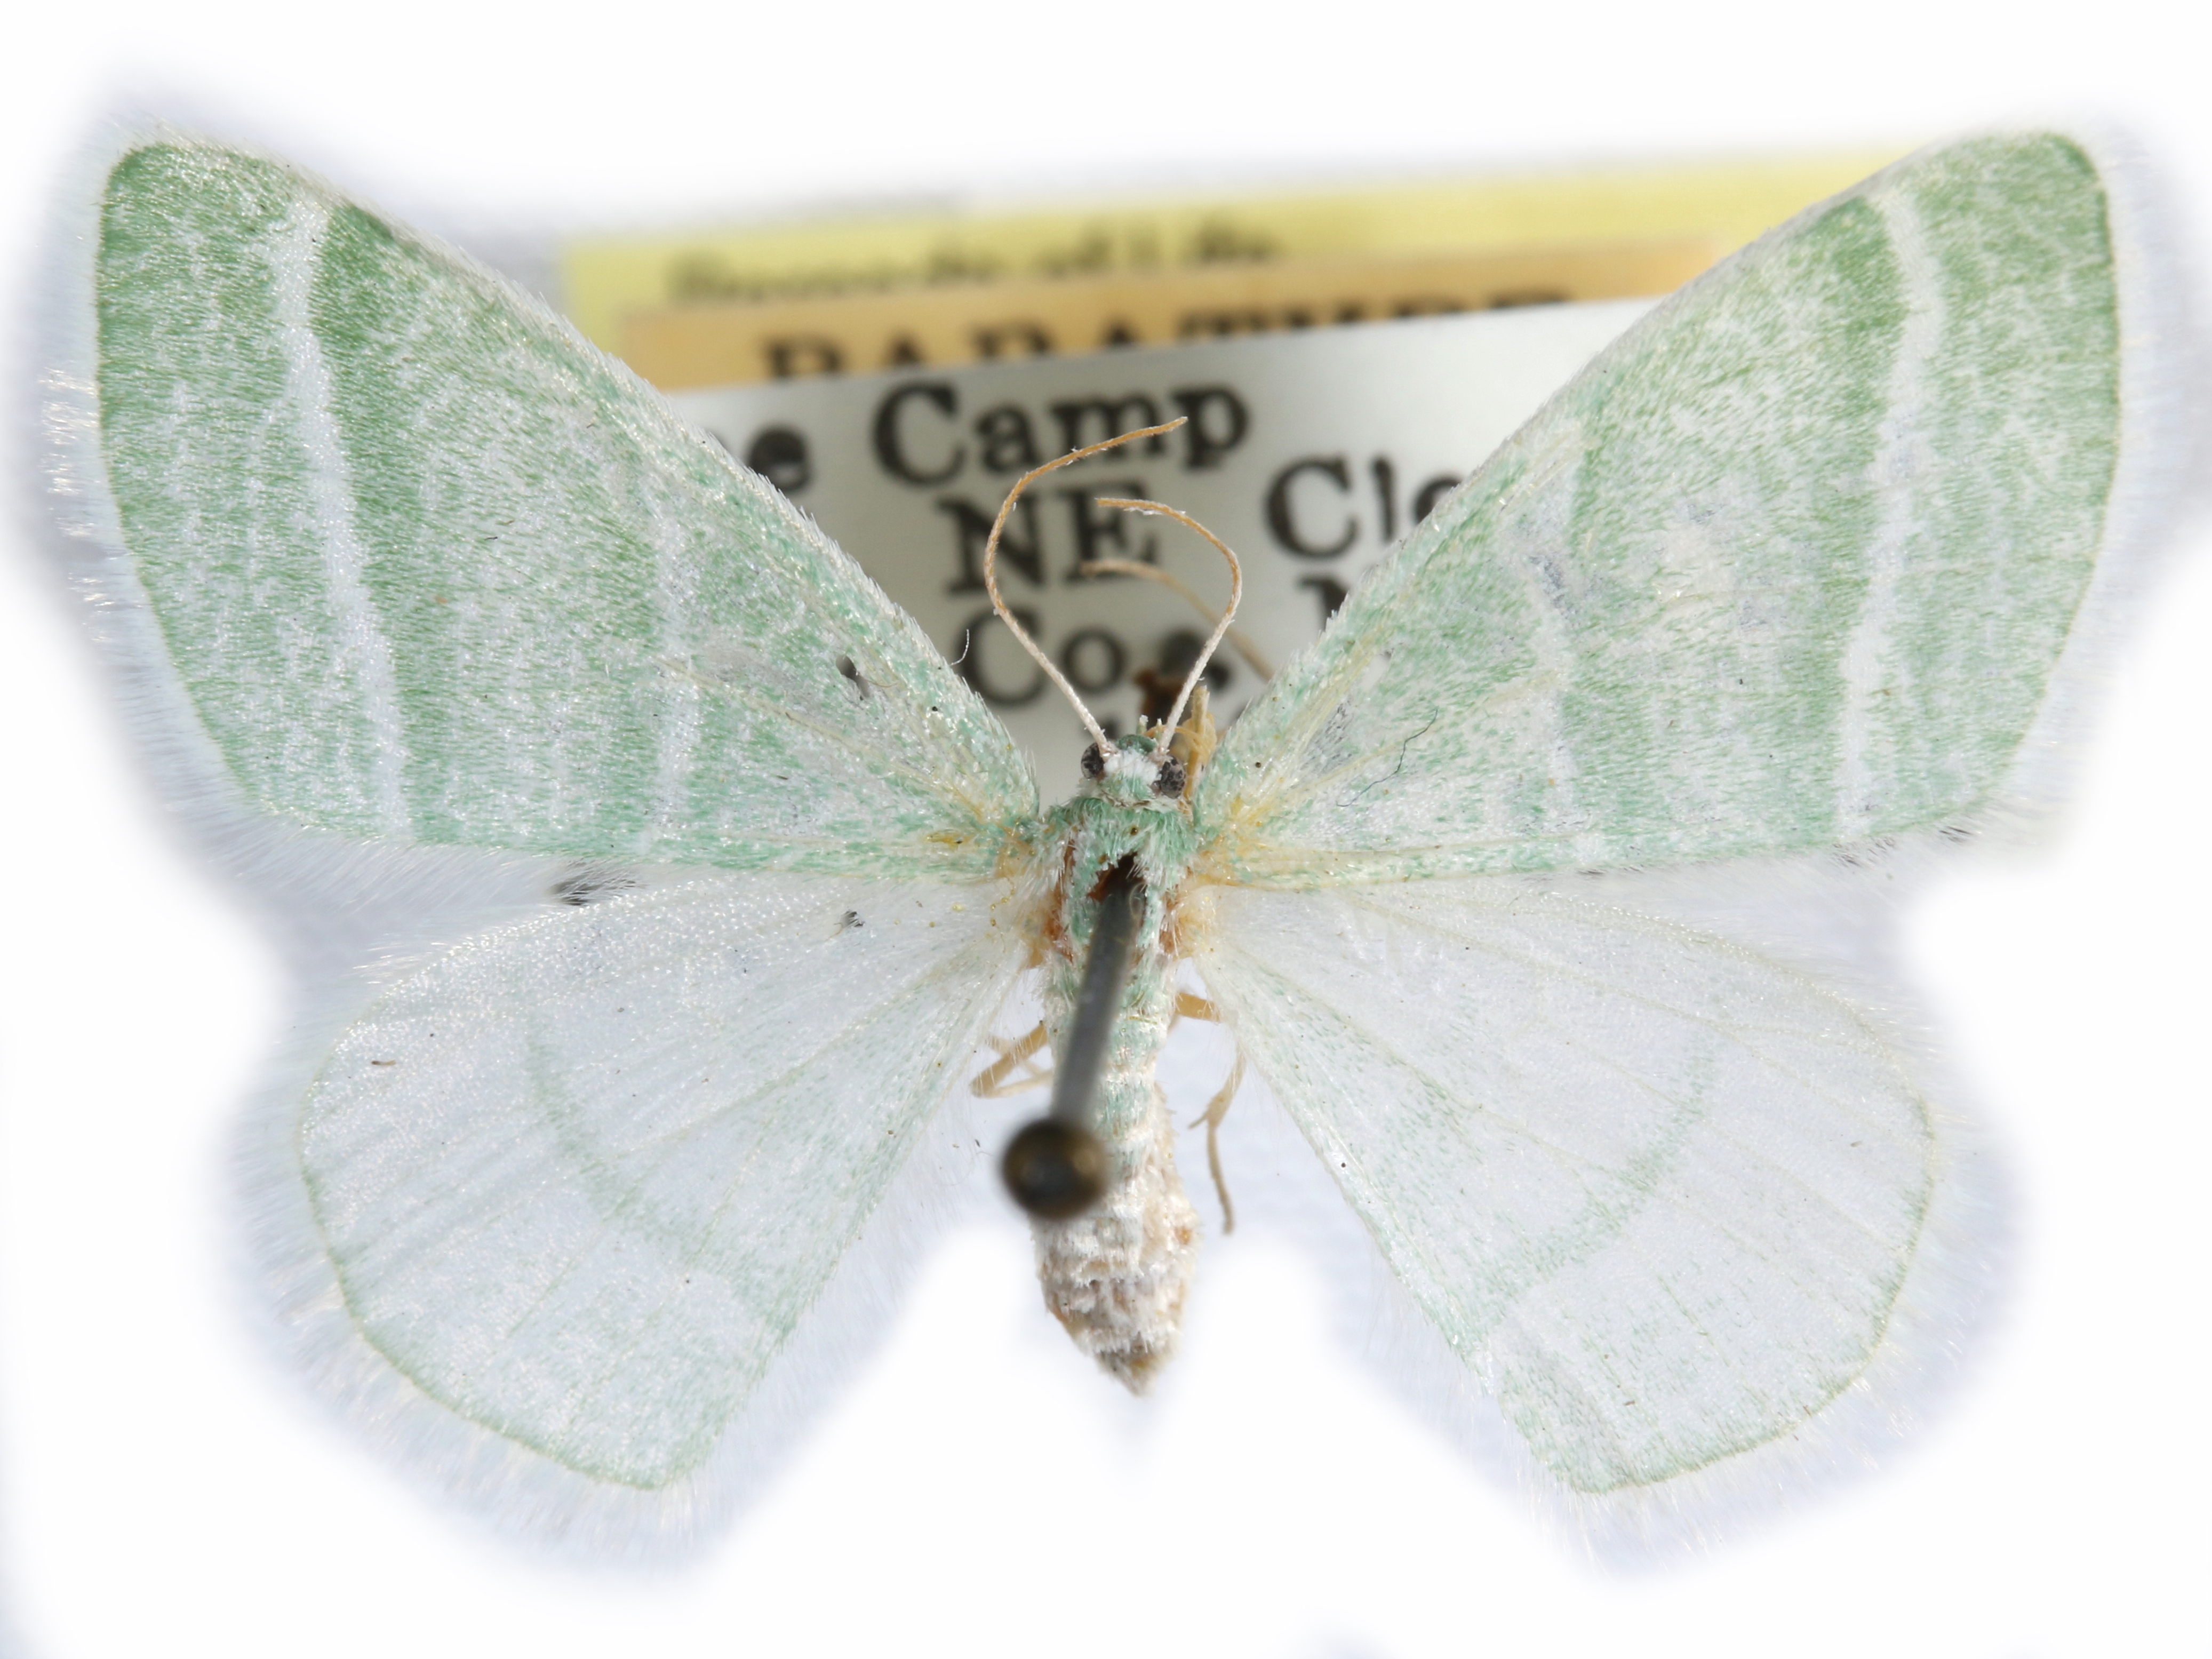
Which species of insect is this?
Nemoria diamesa
